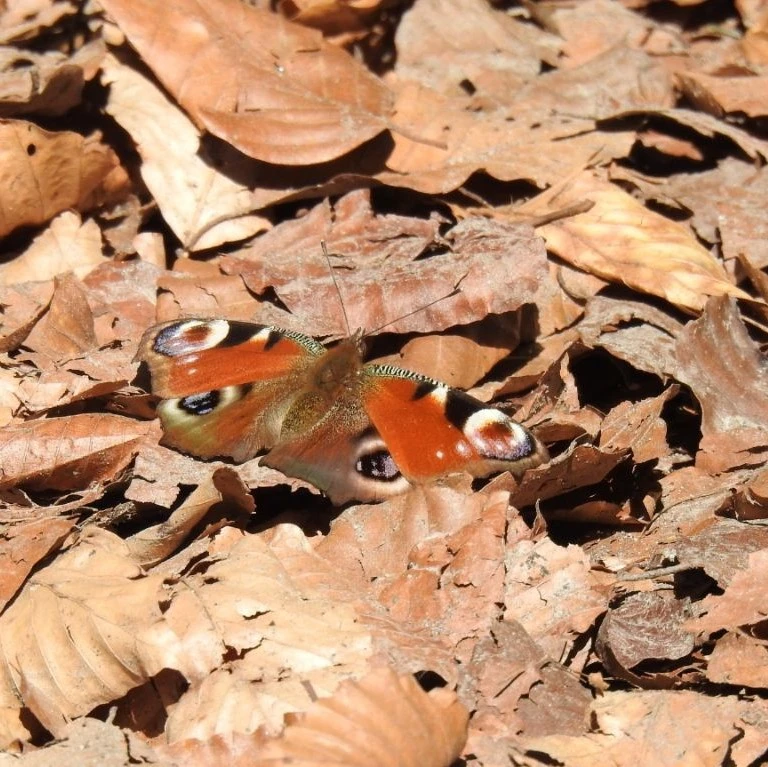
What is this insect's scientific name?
Aglais io
